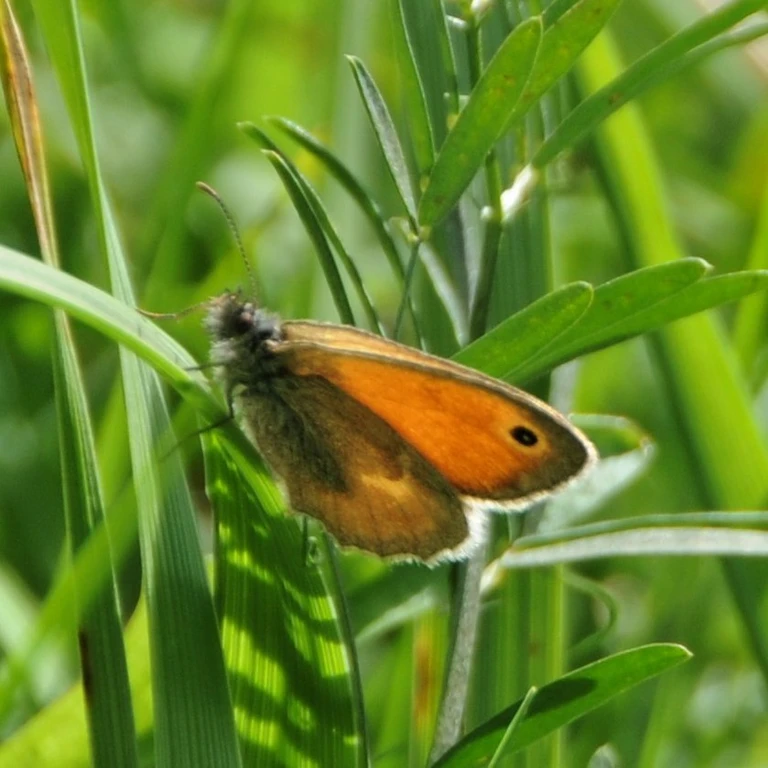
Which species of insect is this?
Coenonympha pamphilus
